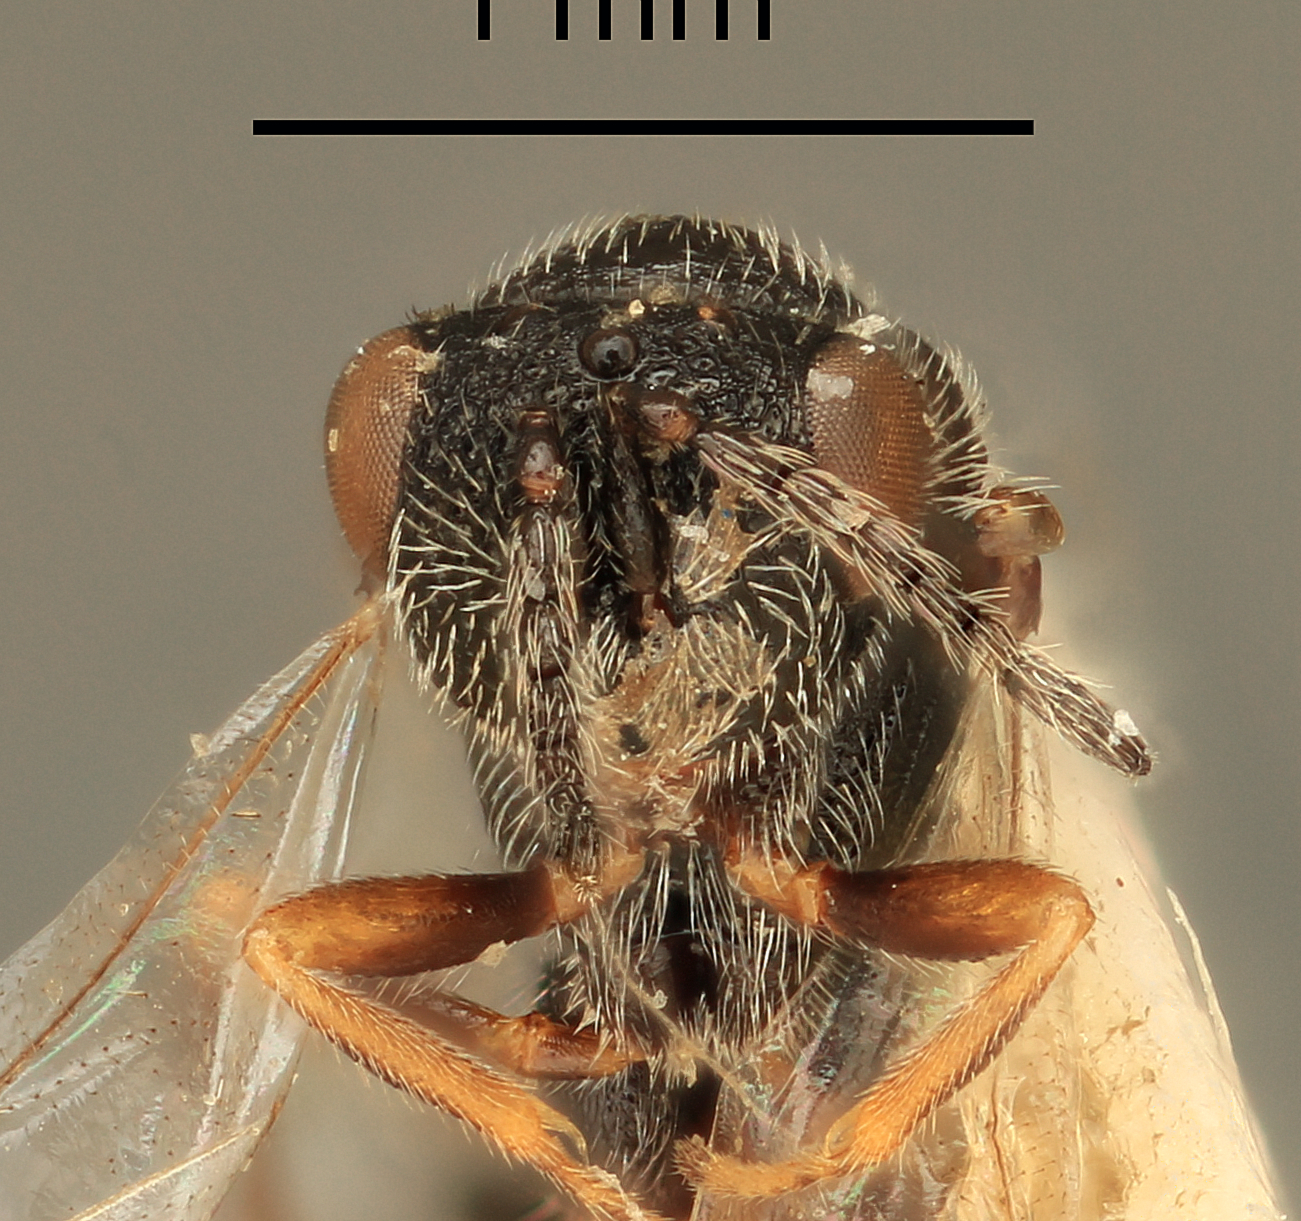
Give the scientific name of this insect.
Eurytoma salicigalla
